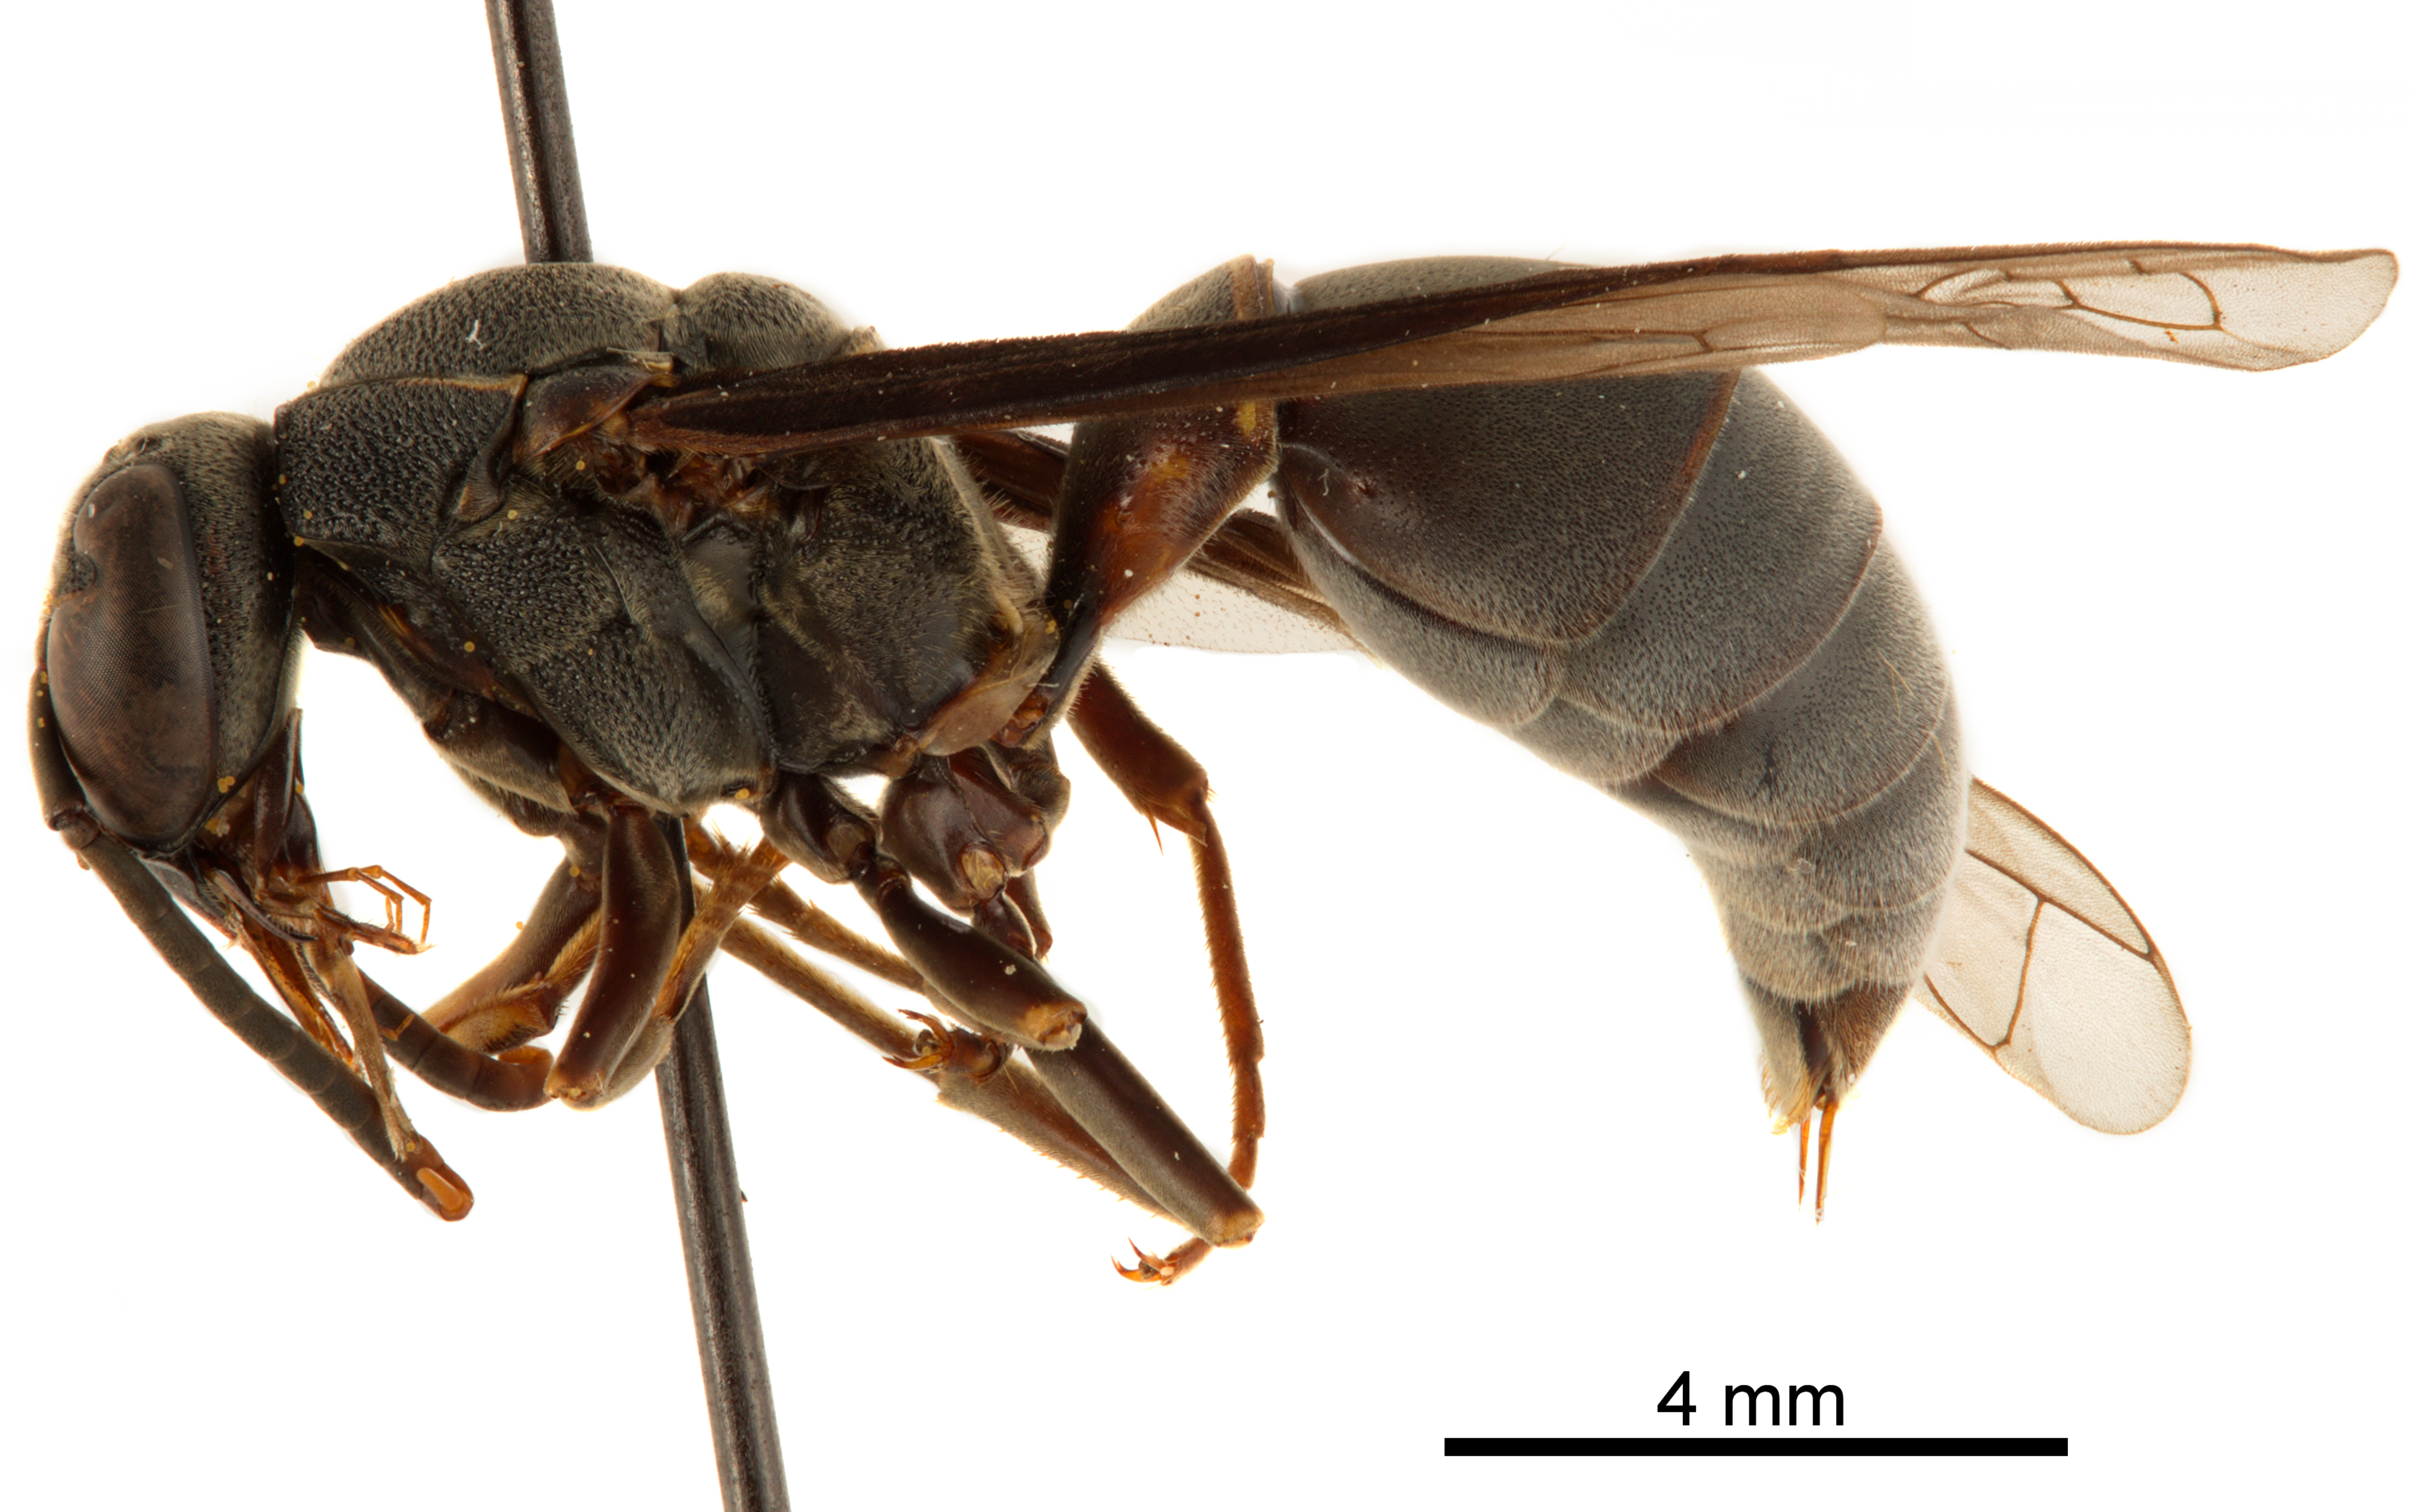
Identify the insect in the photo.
Montezumia petiolata
